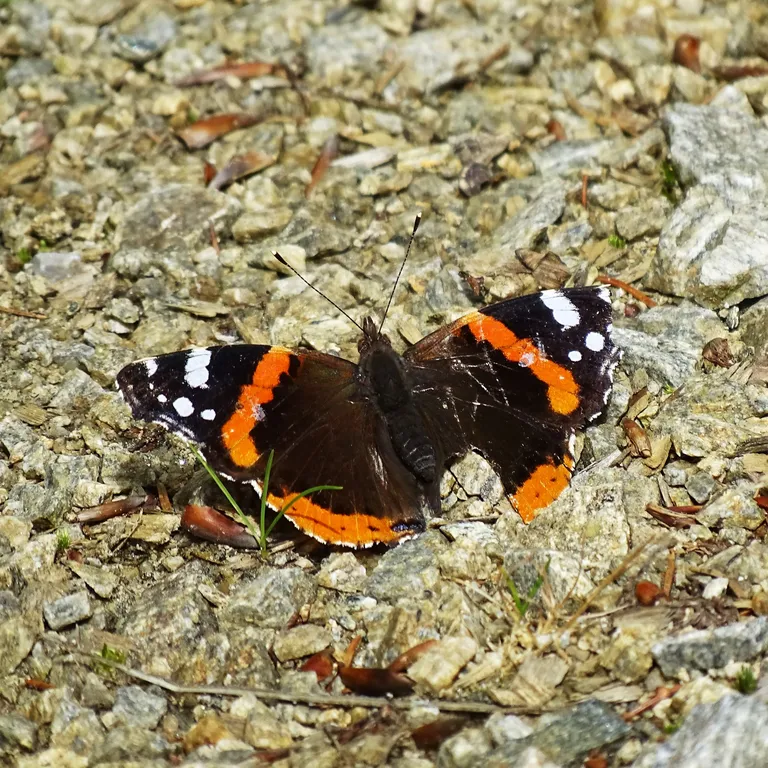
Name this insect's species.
Vanessa atalanta
